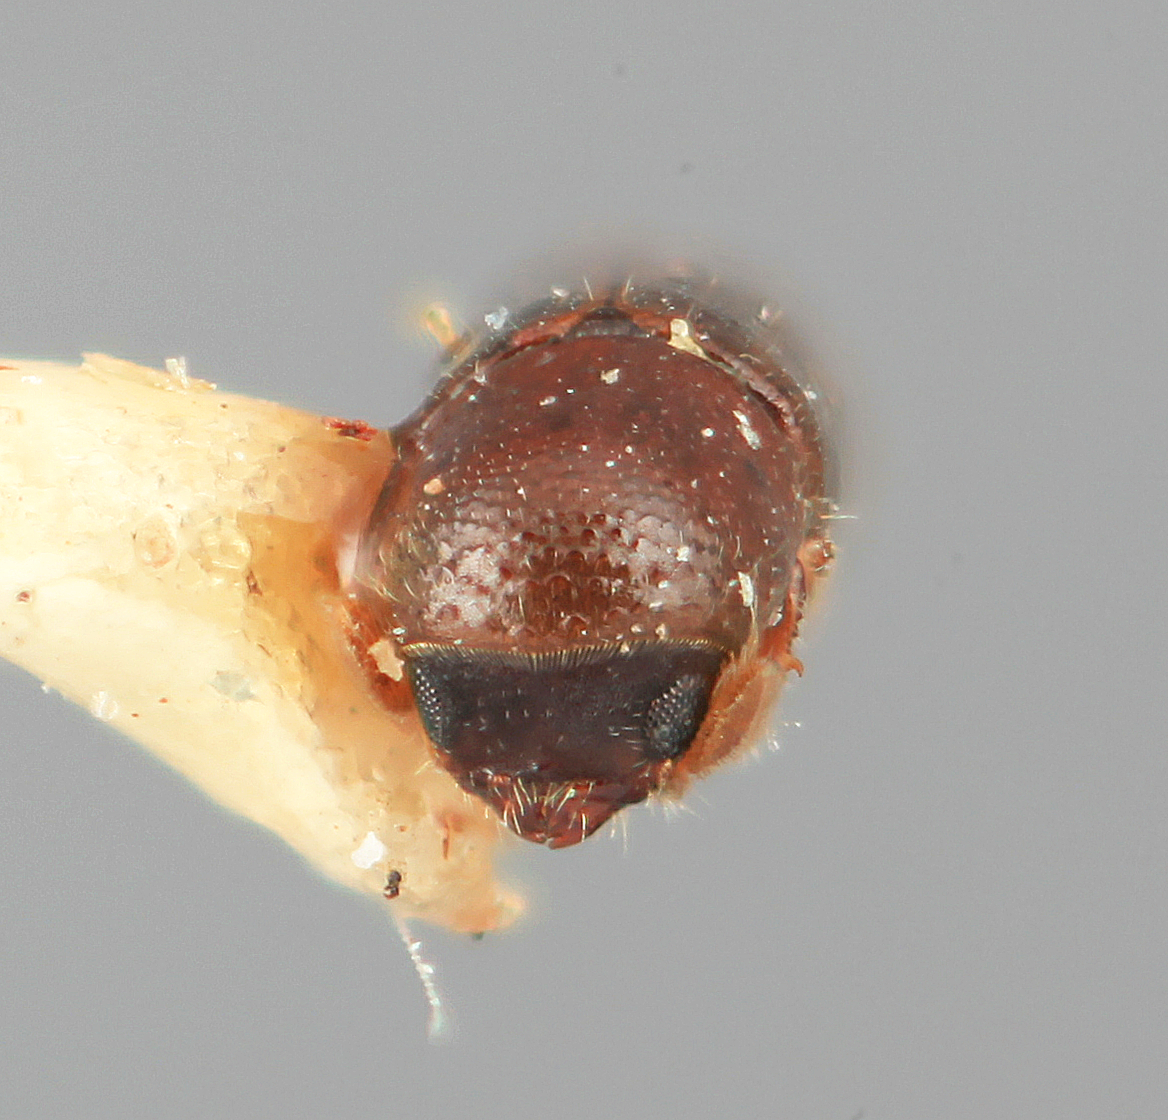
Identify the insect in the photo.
Microcorthylus inermis
